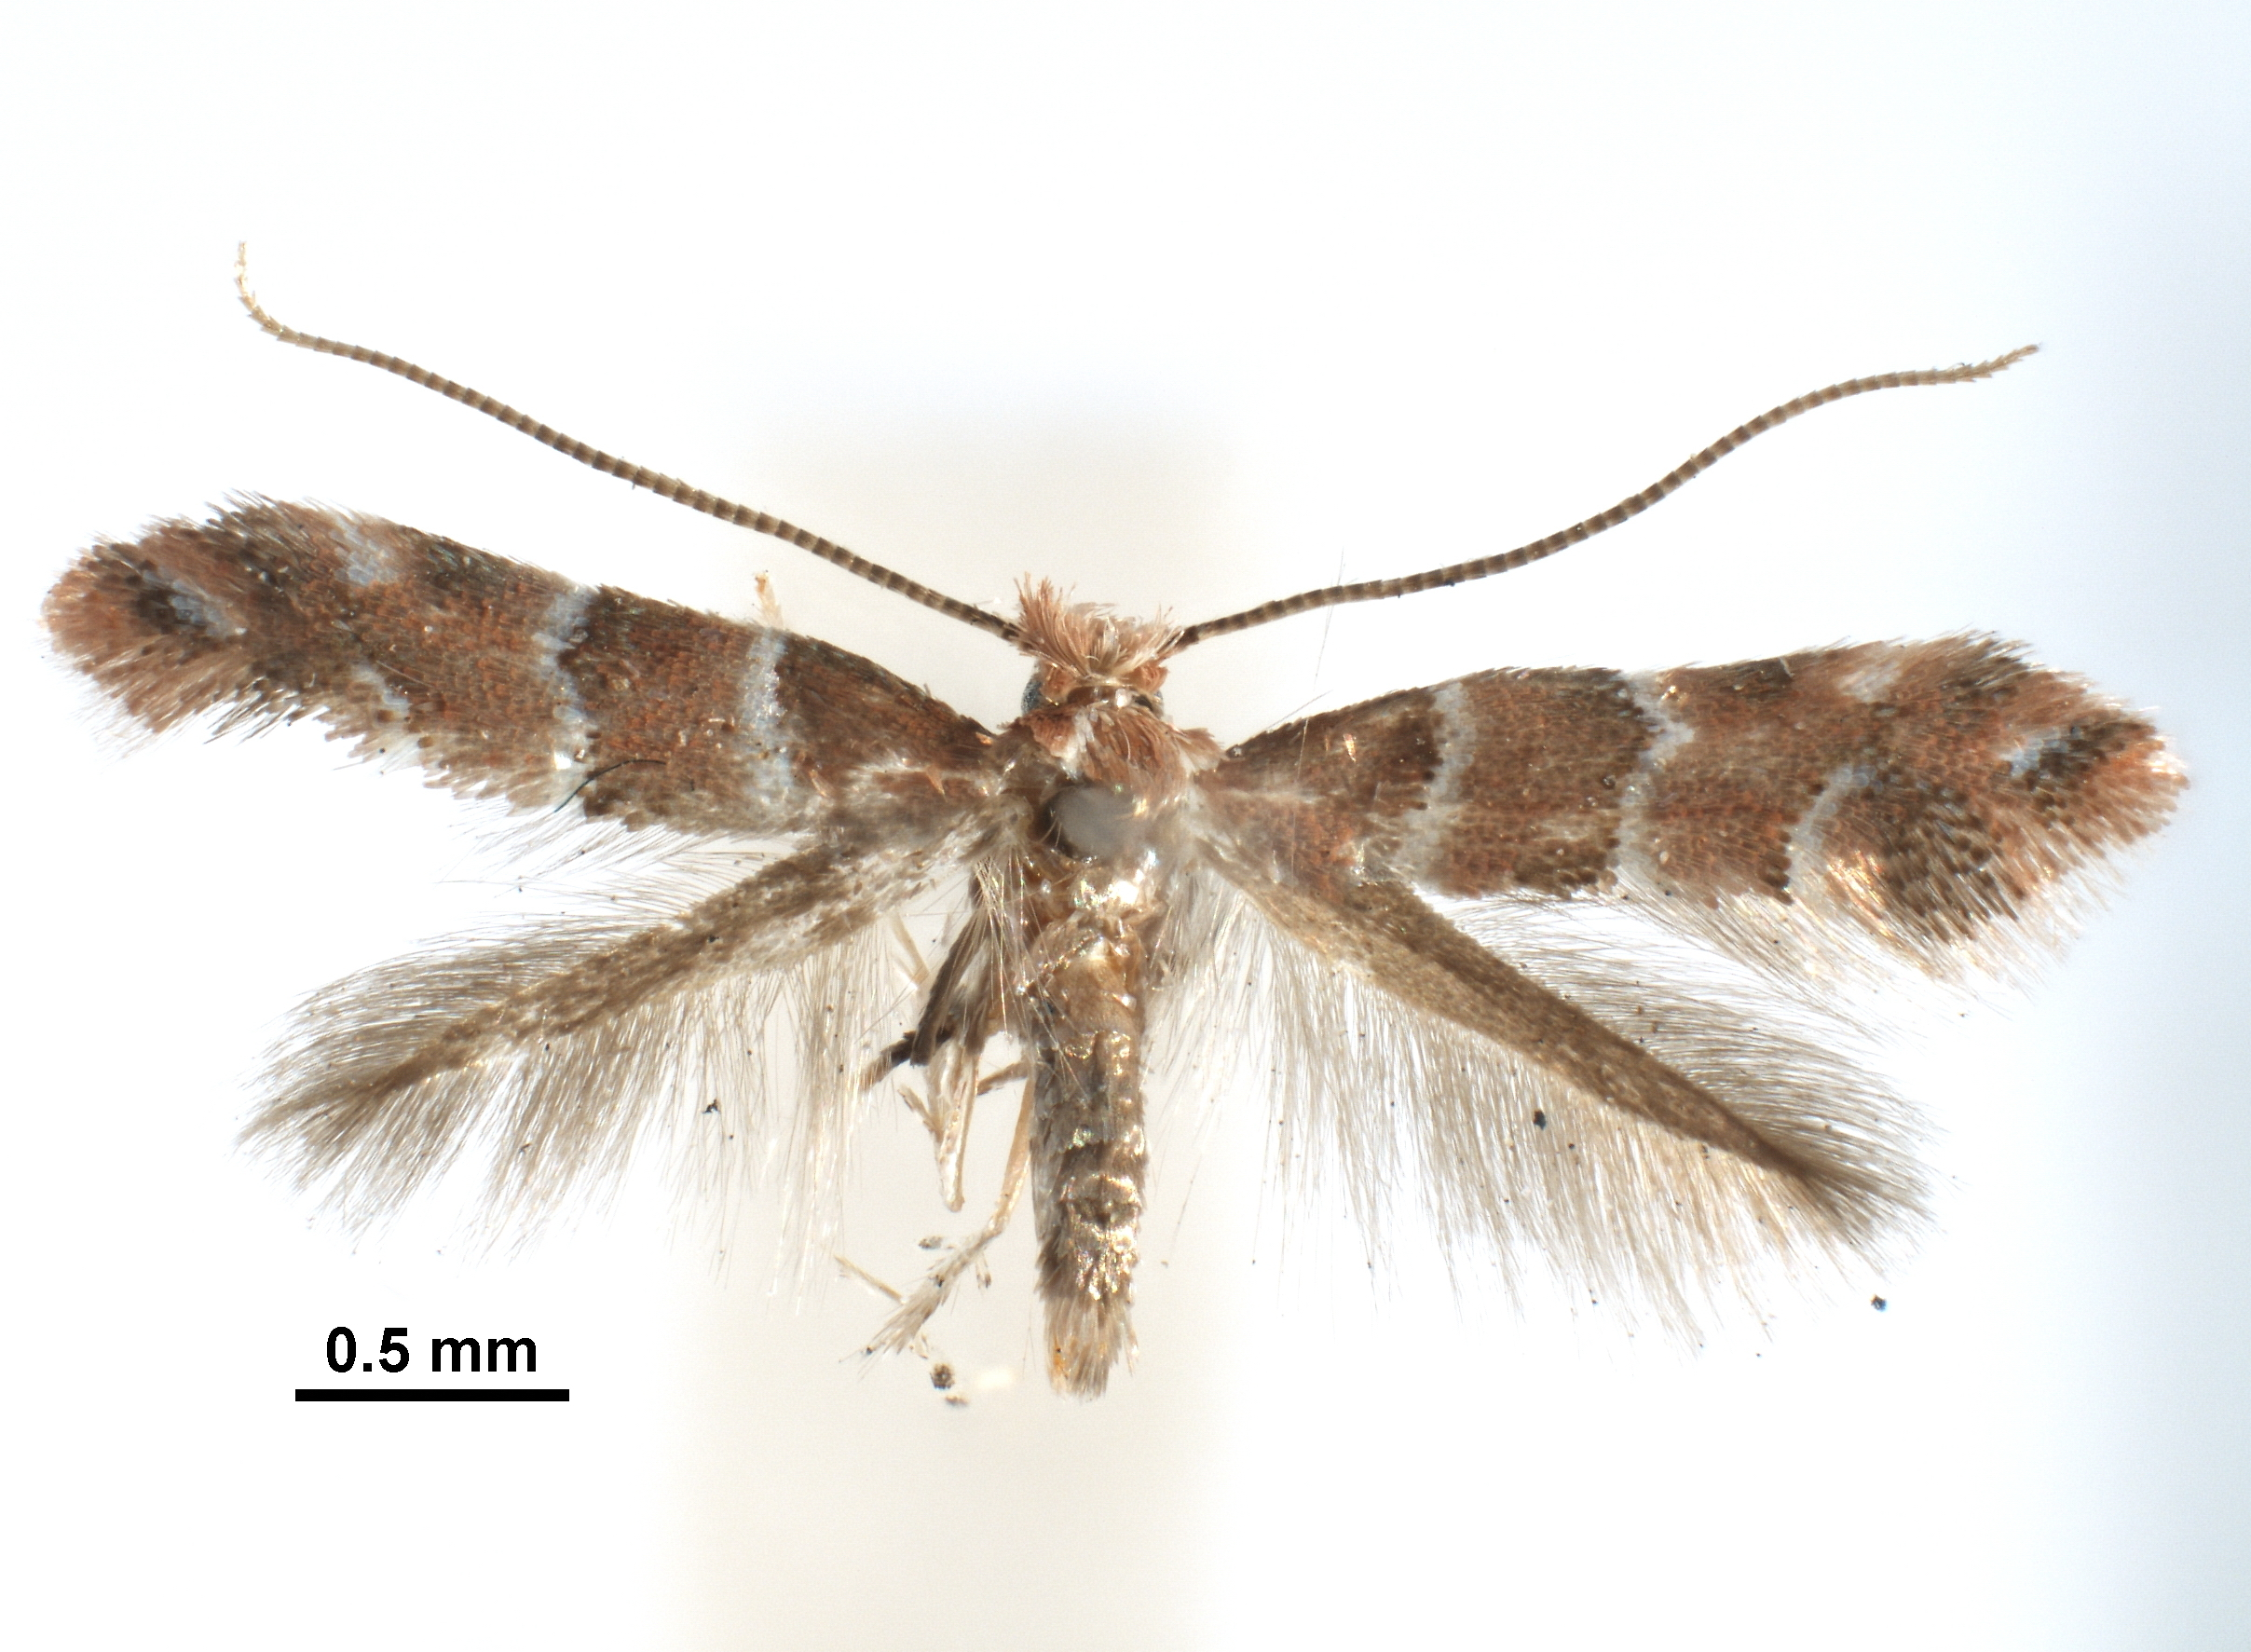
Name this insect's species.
Phyllocnistis hyperbolacma
